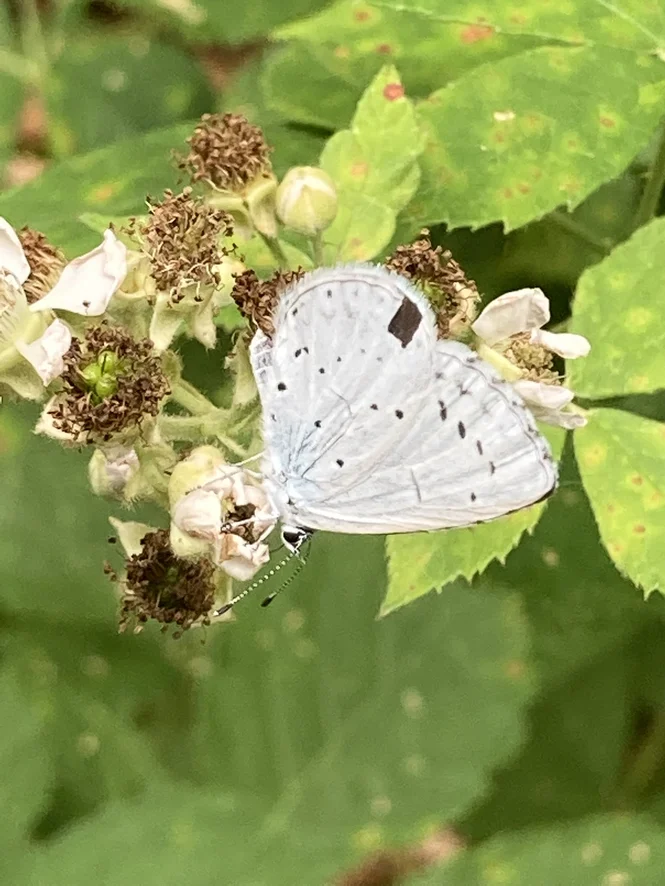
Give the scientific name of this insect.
Celastrina argiolus
